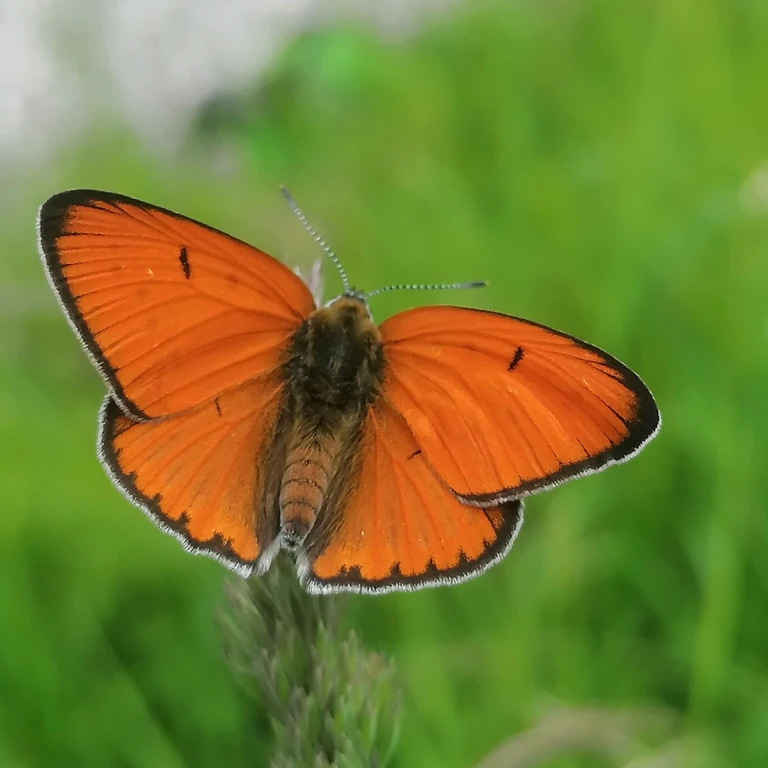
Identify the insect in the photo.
Lycaena dispar
